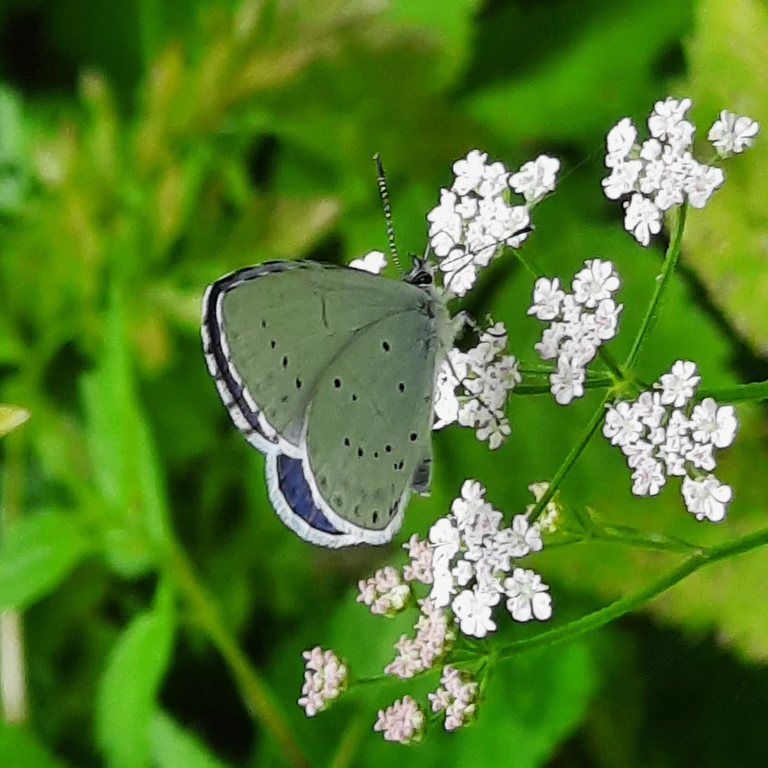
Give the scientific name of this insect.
Celastrina argiolus
